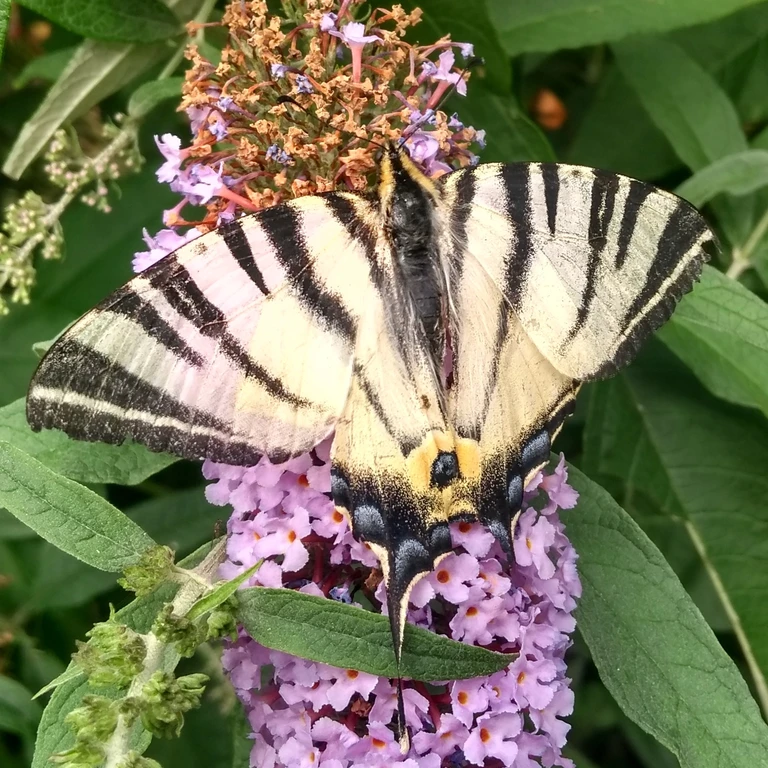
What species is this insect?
Iphiclides podalirius
